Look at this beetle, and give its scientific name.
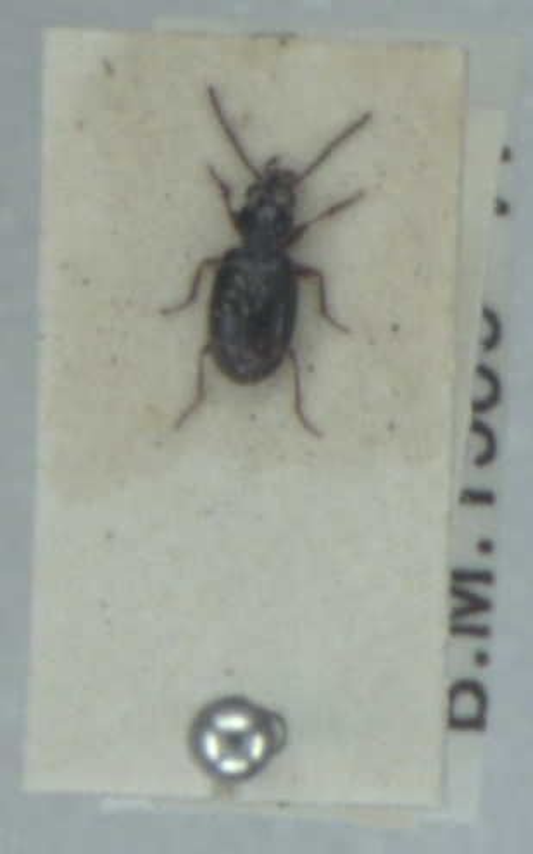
Bembidion doris
